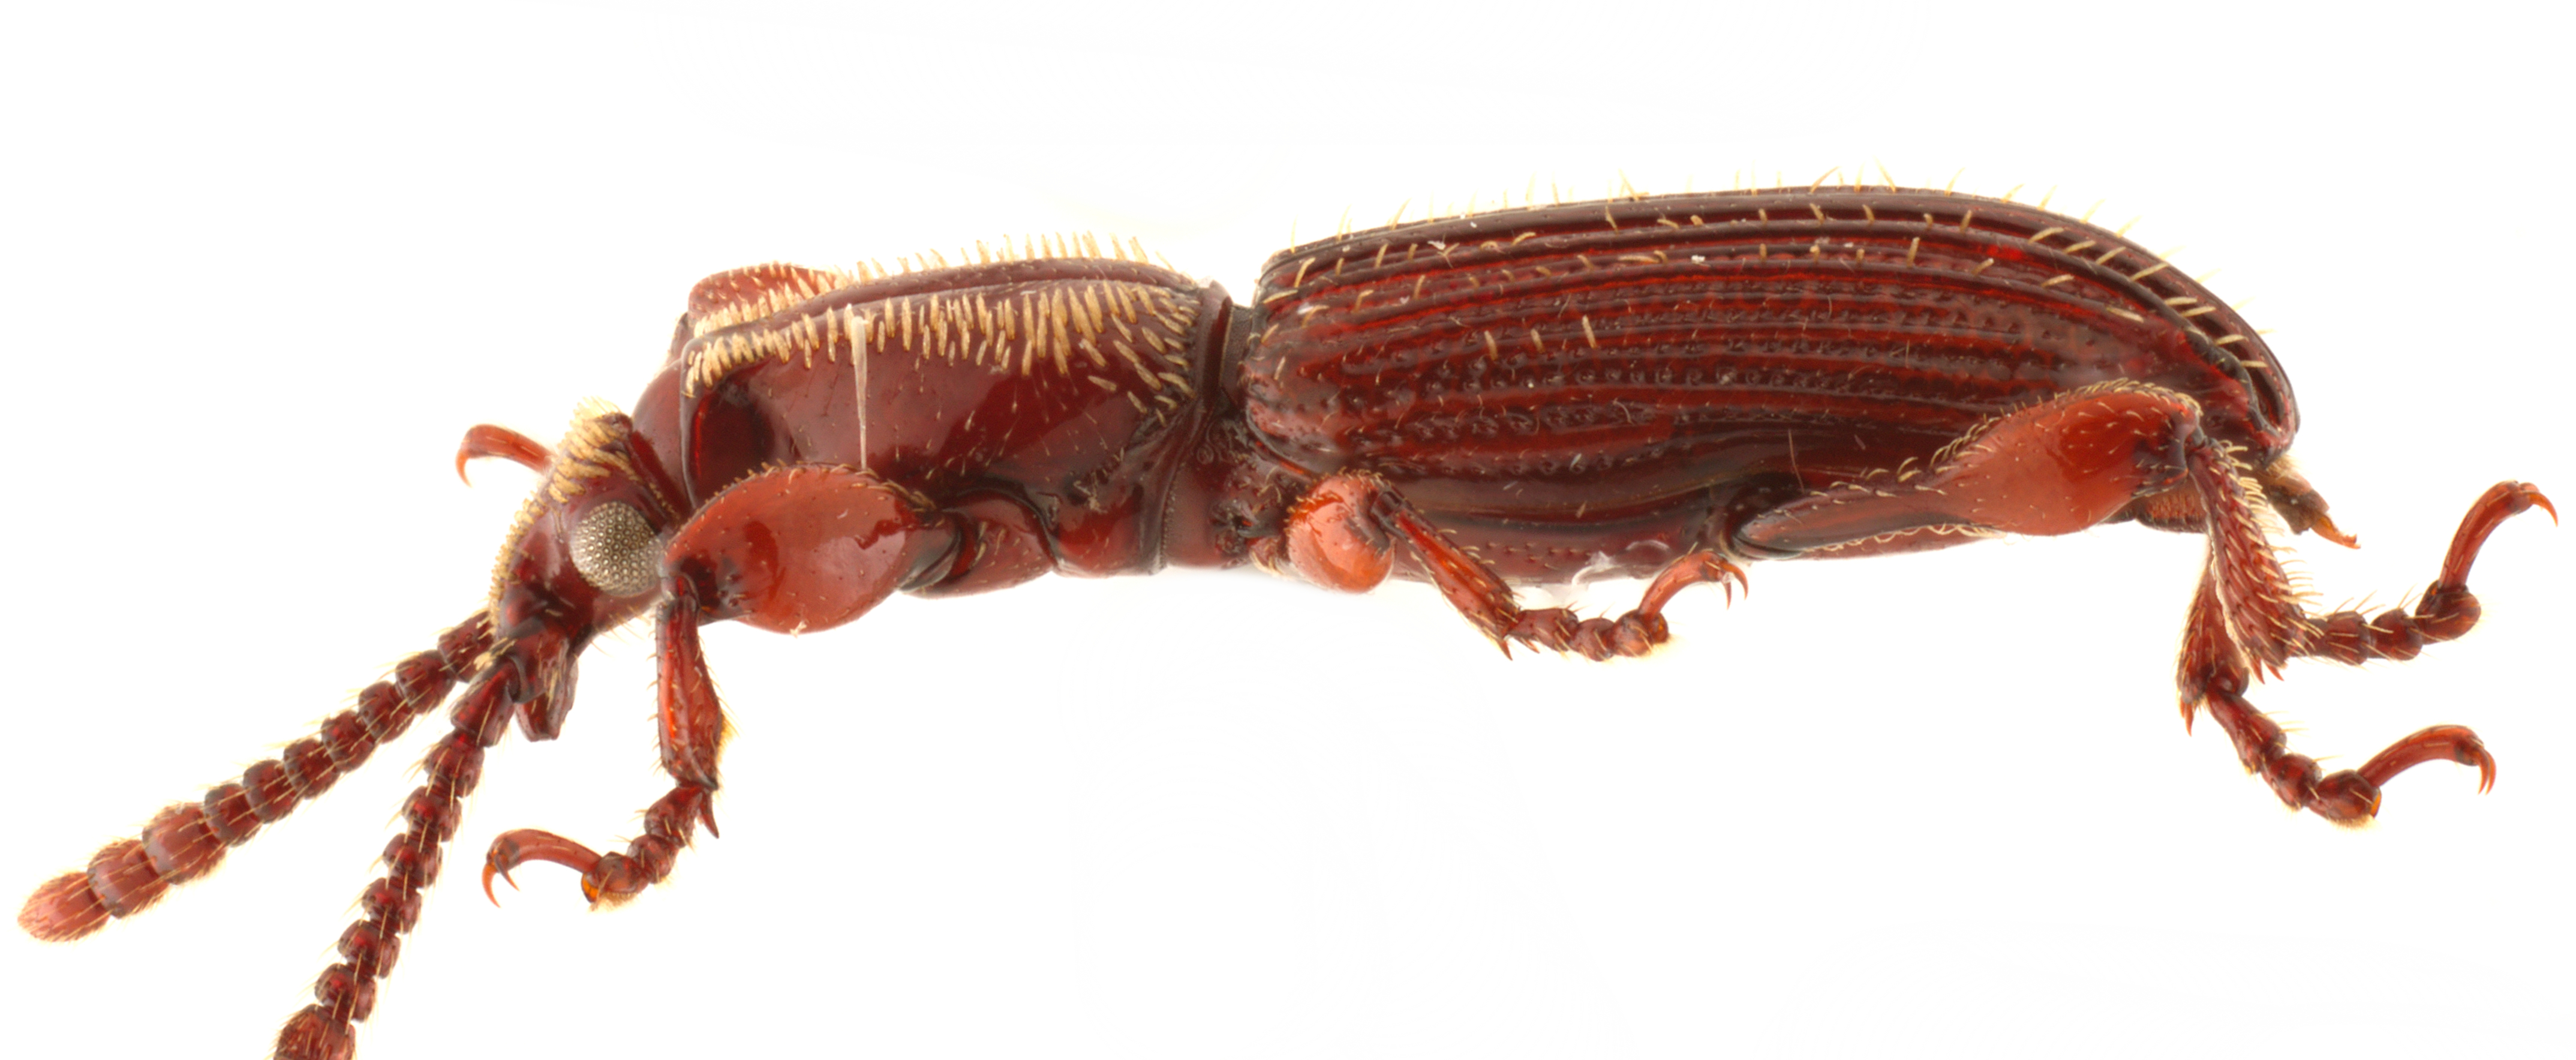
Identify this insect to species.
Podozemius comparabilis
